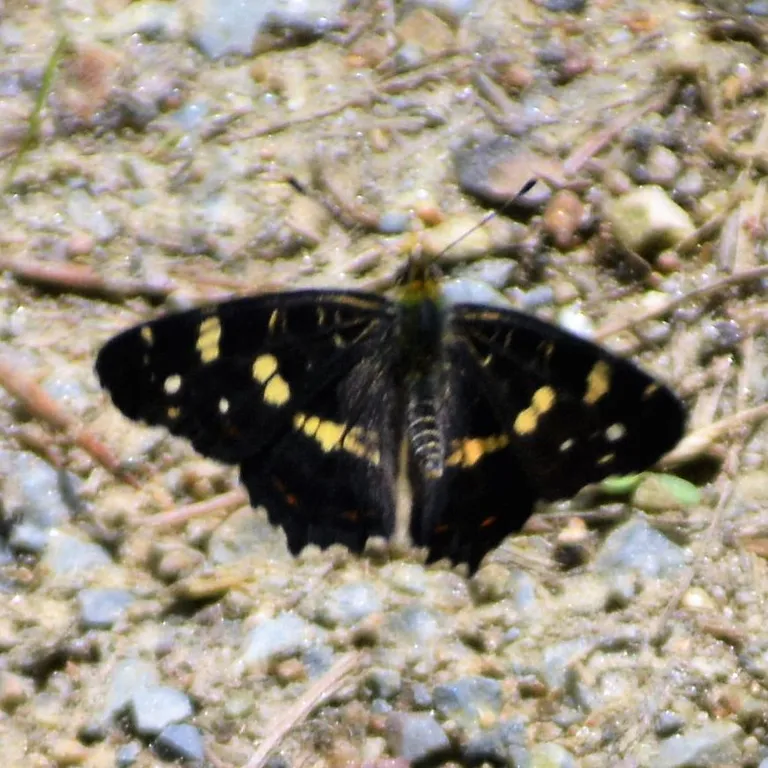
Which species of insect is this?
Araschnia levana
